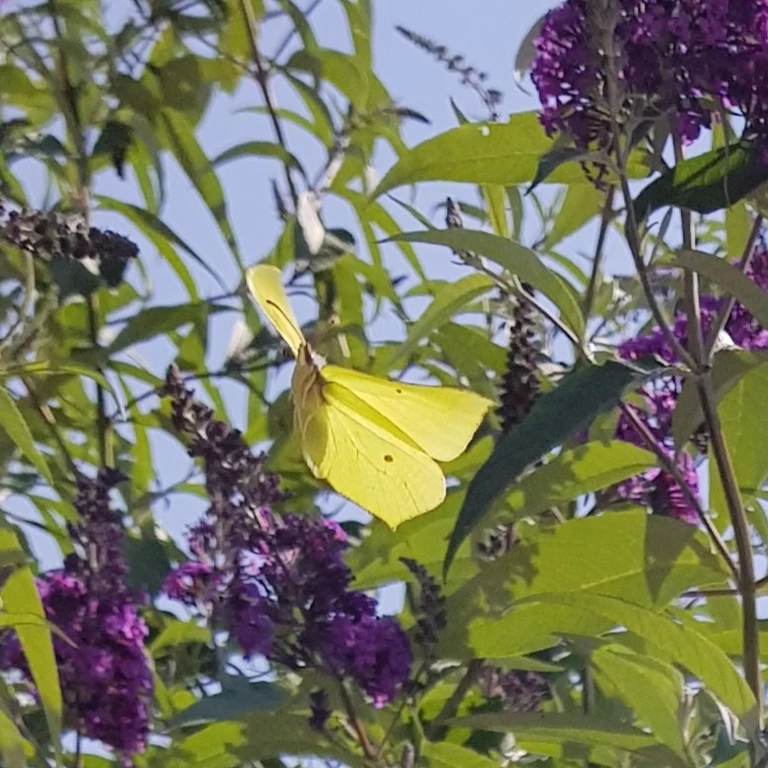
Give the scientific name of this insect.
Gonepteryx rhamni
